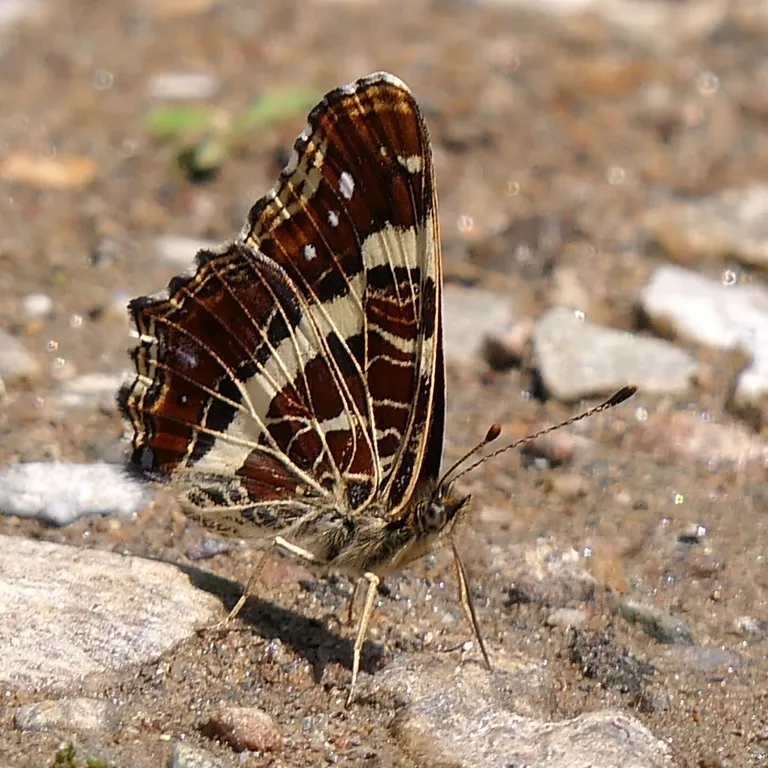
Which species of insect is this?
Araschnia levana
